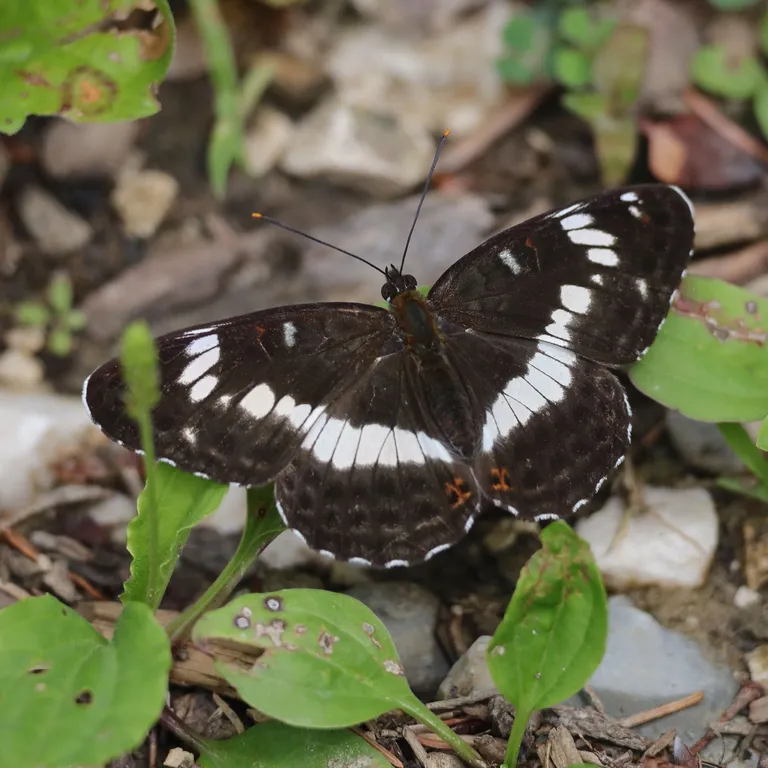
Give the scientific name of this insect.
Limenitis camilla (also Ladoga camilla)
